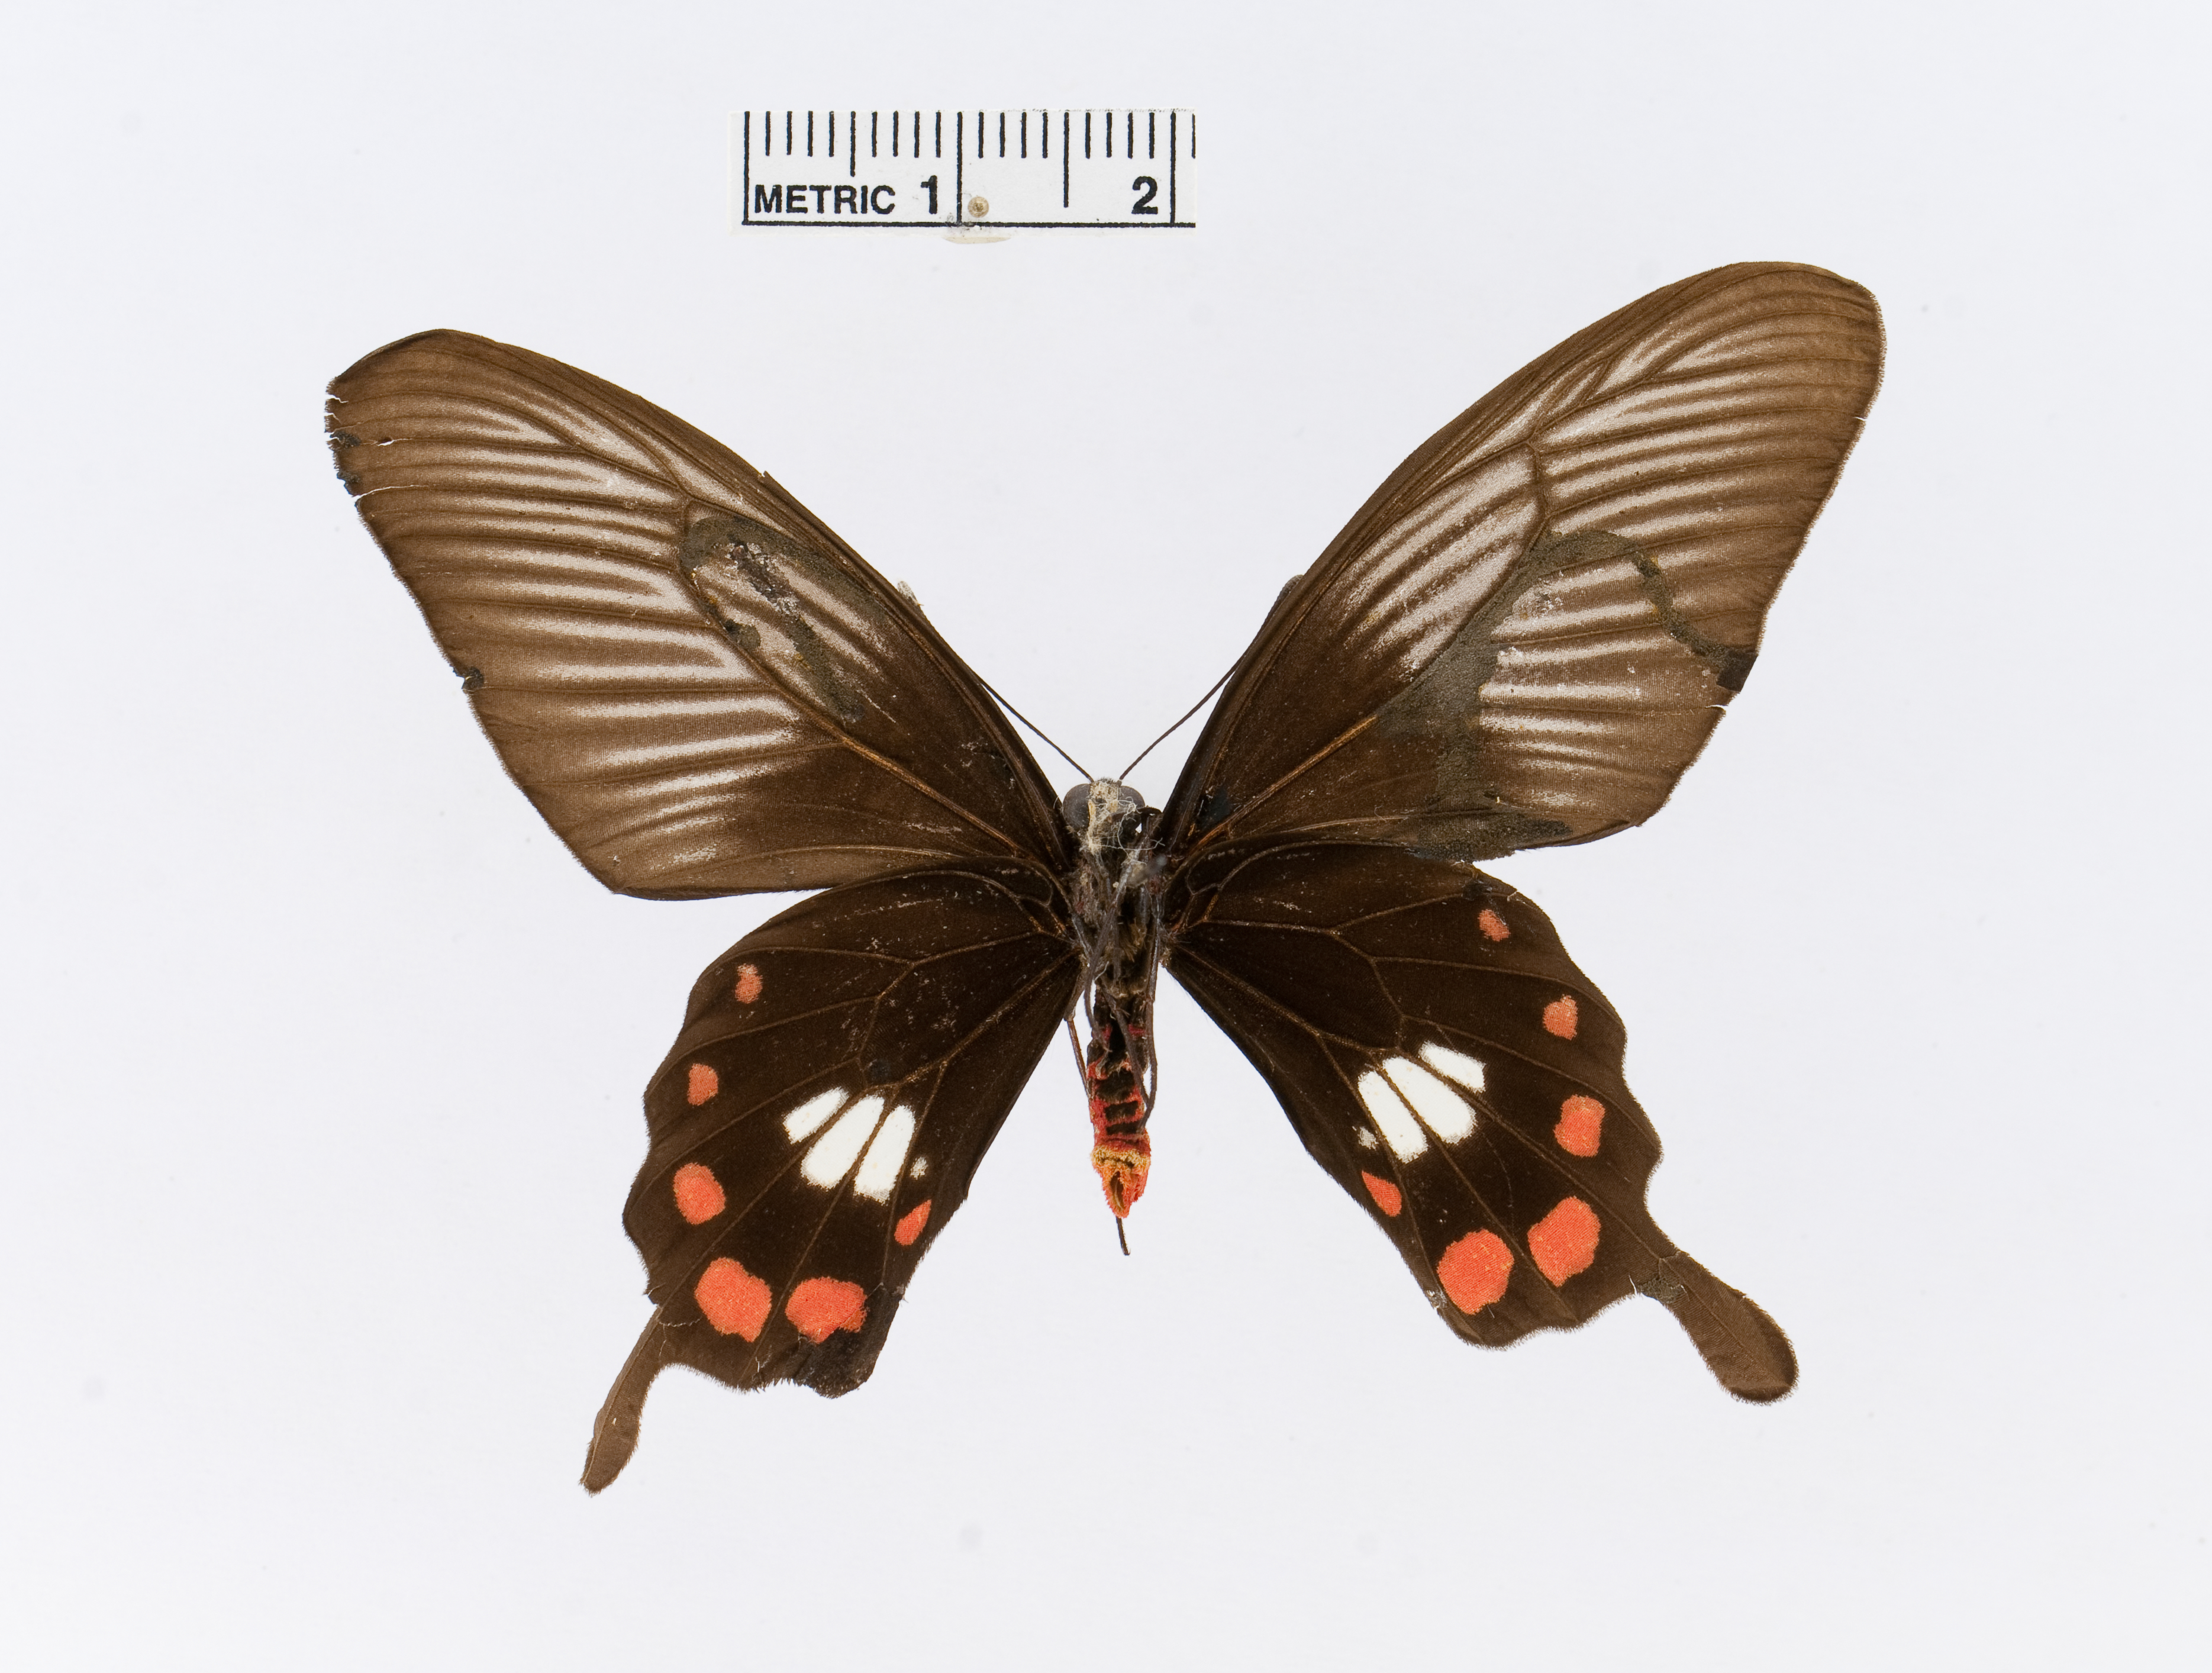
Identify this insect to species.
Pachliopta leytensis
